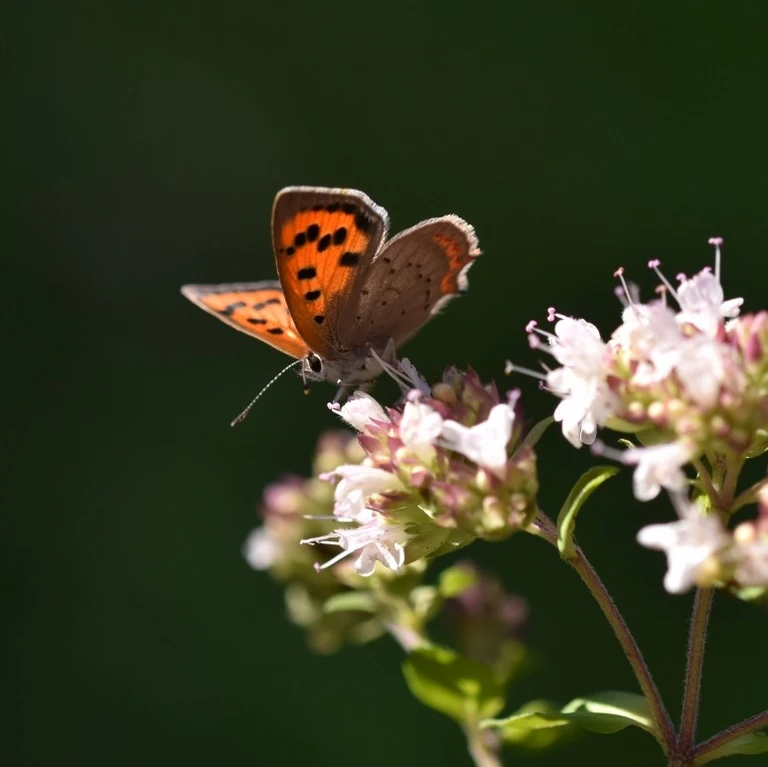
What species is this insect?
Lycaena phlaeas
